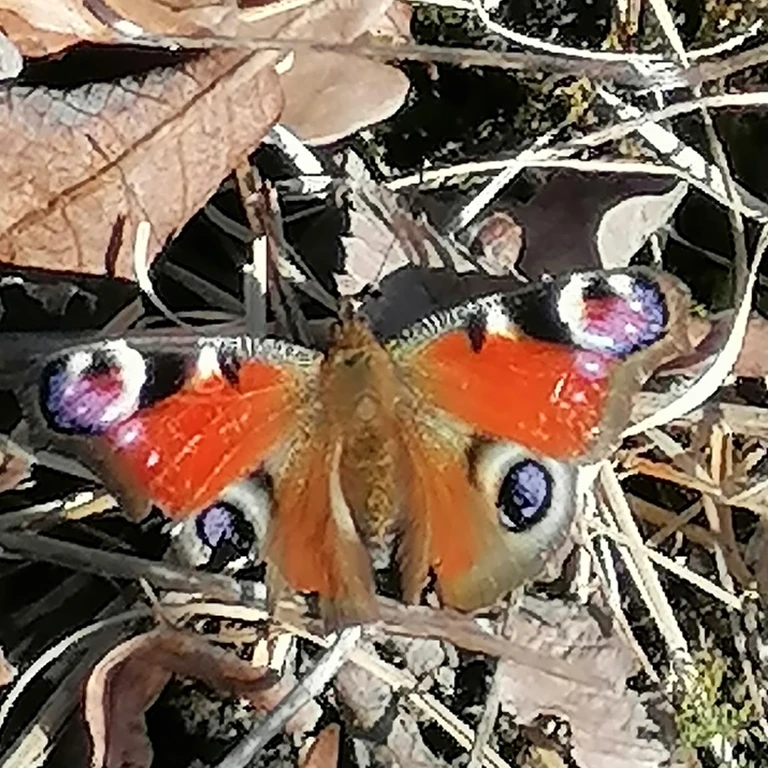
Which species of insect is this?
Aglais io
